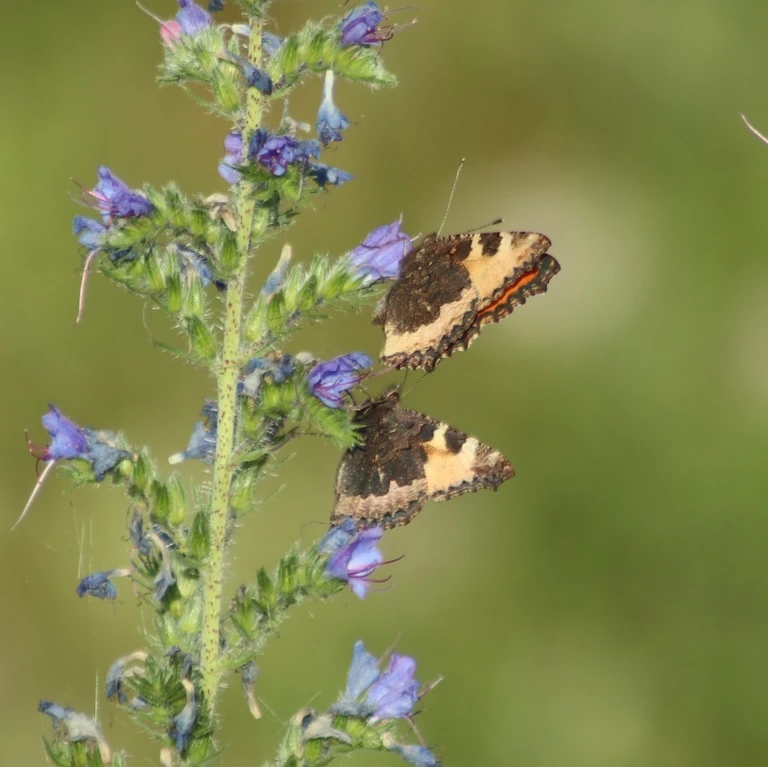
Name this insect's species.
Aglais urticae
